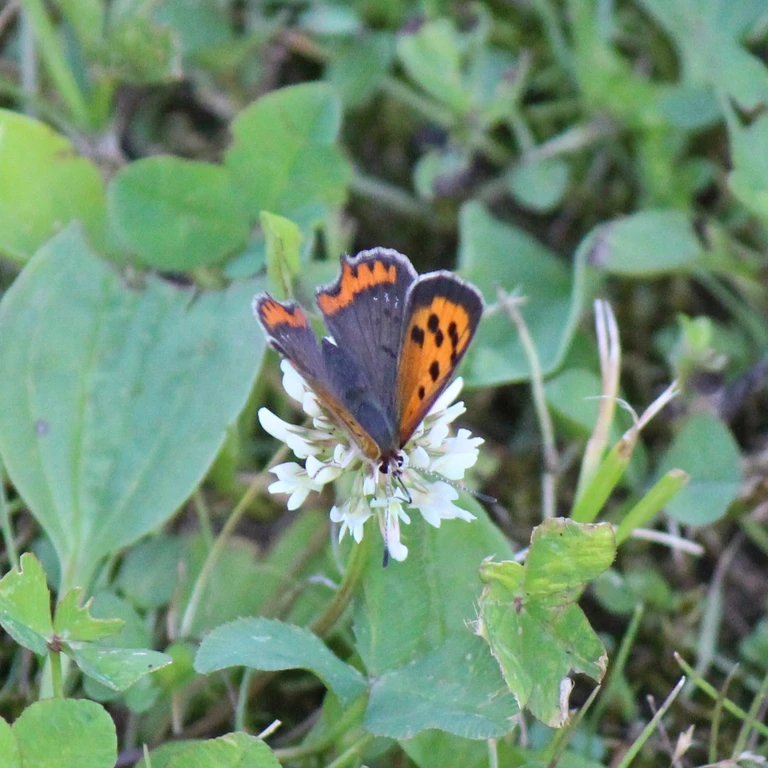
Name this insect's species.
Lycaena phlaeas
